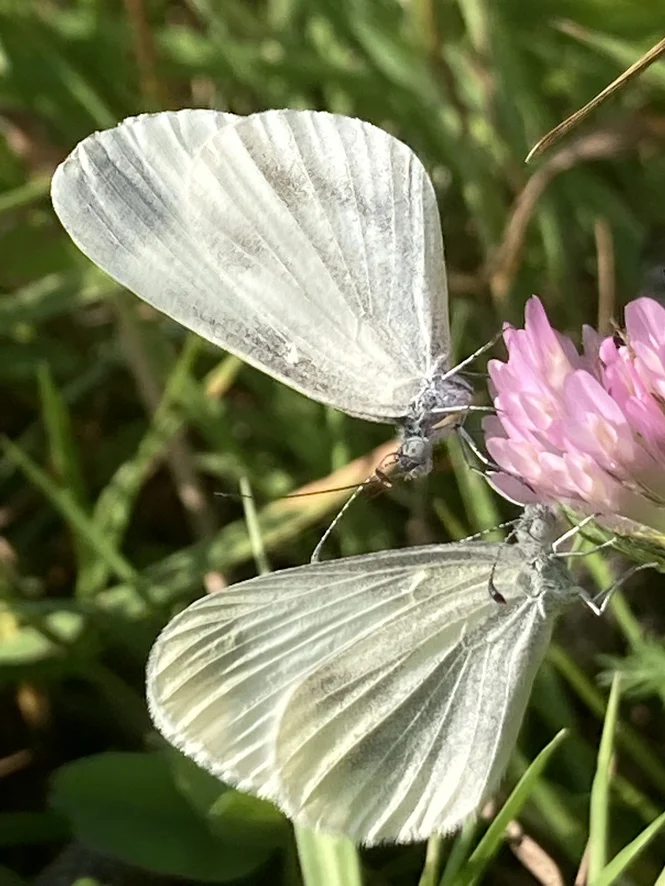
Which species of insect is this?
Leptidea sinapis/juvernica
